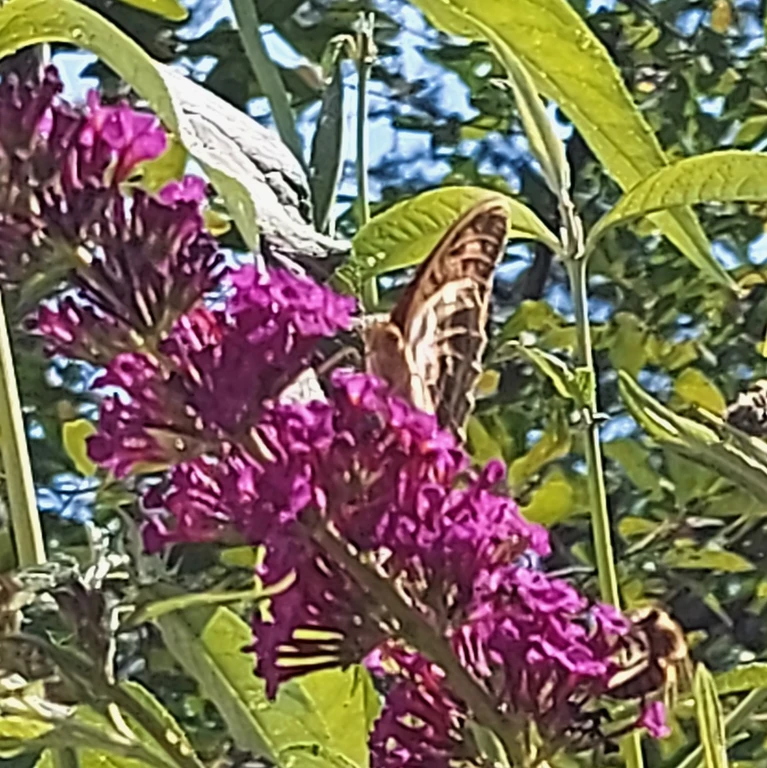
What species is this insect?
Argynnis paphia
